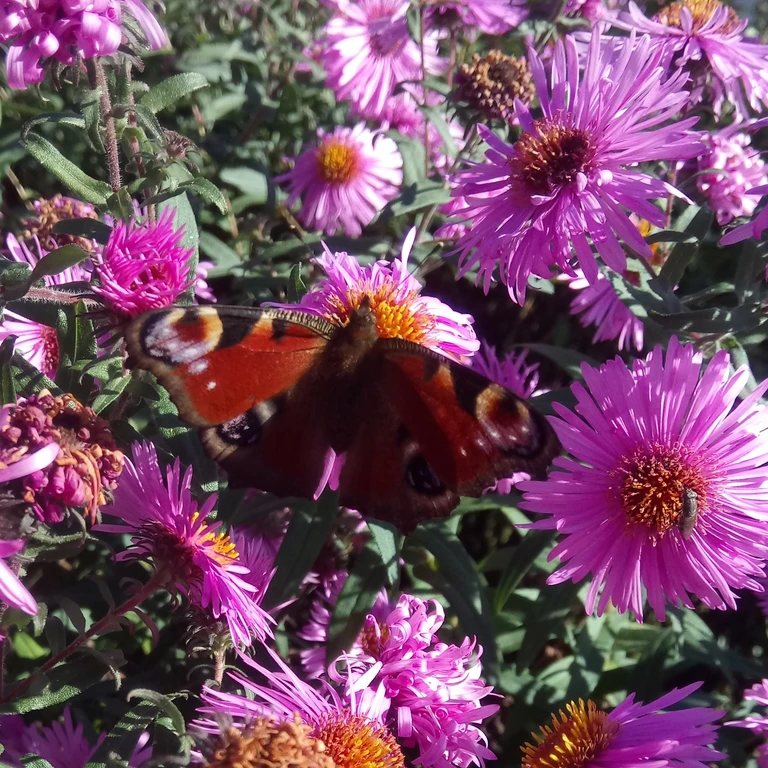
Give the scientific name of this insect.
Aglais io
